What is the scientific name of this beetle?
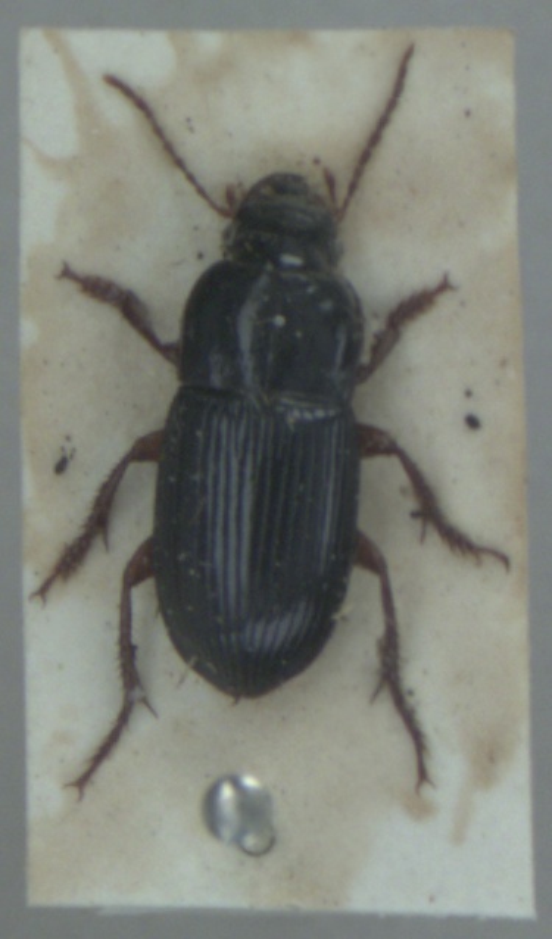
Harpalus rubripes
